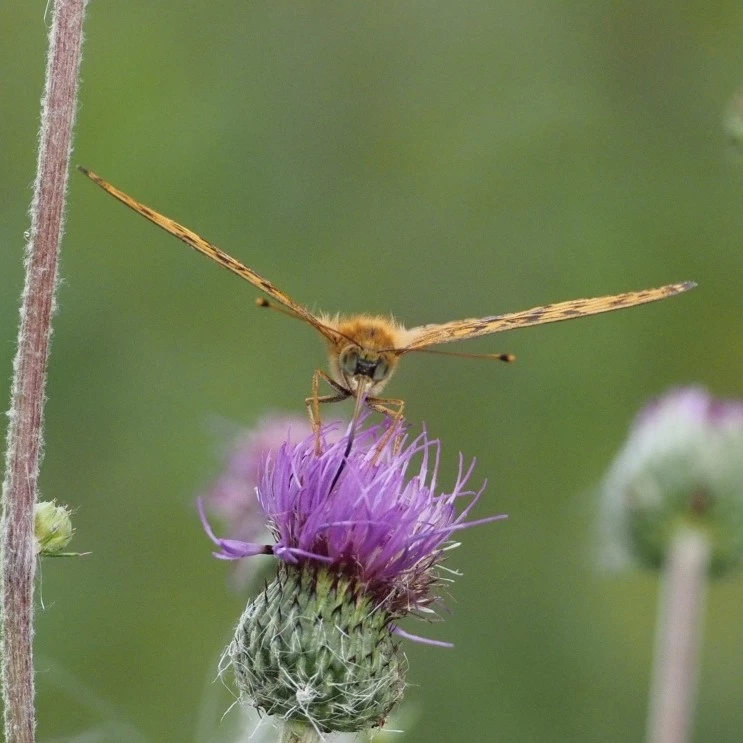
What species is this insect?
Fabriciana adippe
